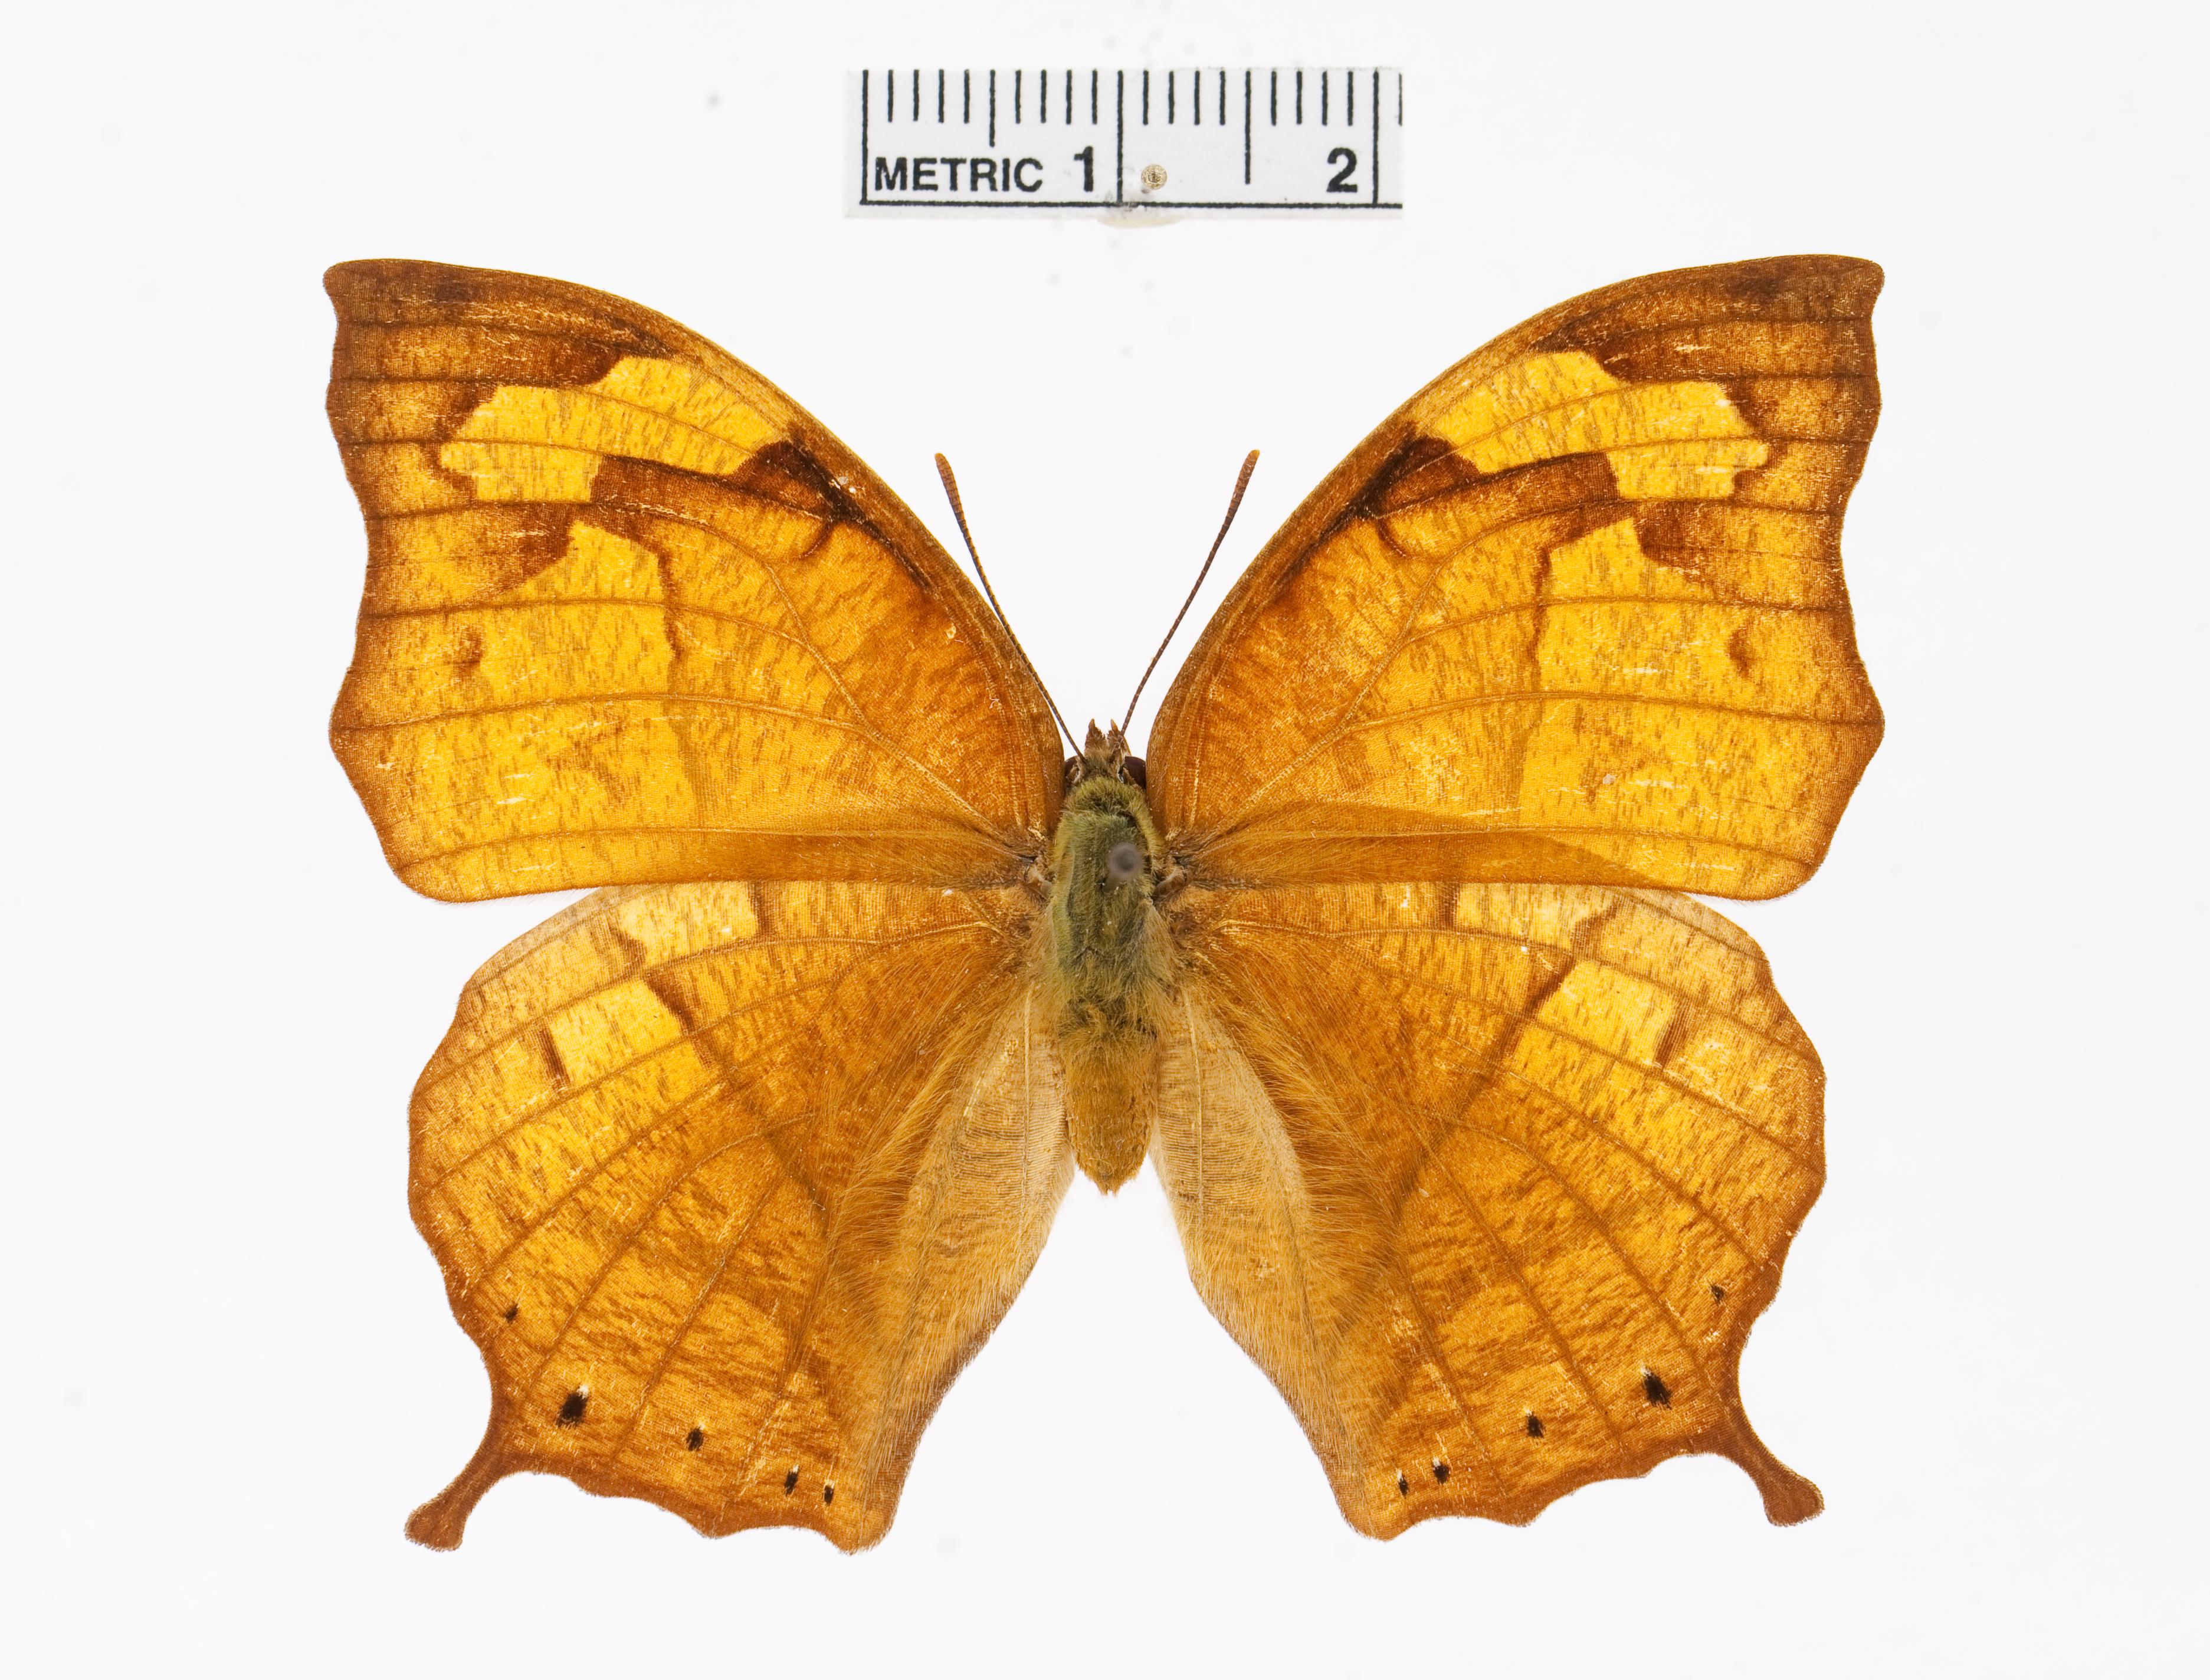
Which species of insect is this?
Fountainea glycerium
